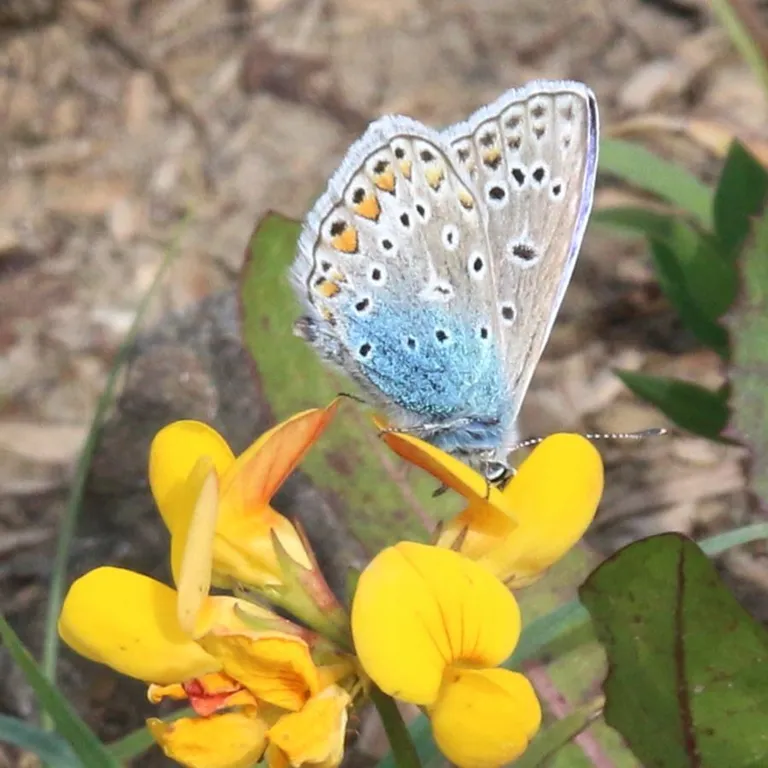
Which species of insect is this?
Polyommatus icarus
